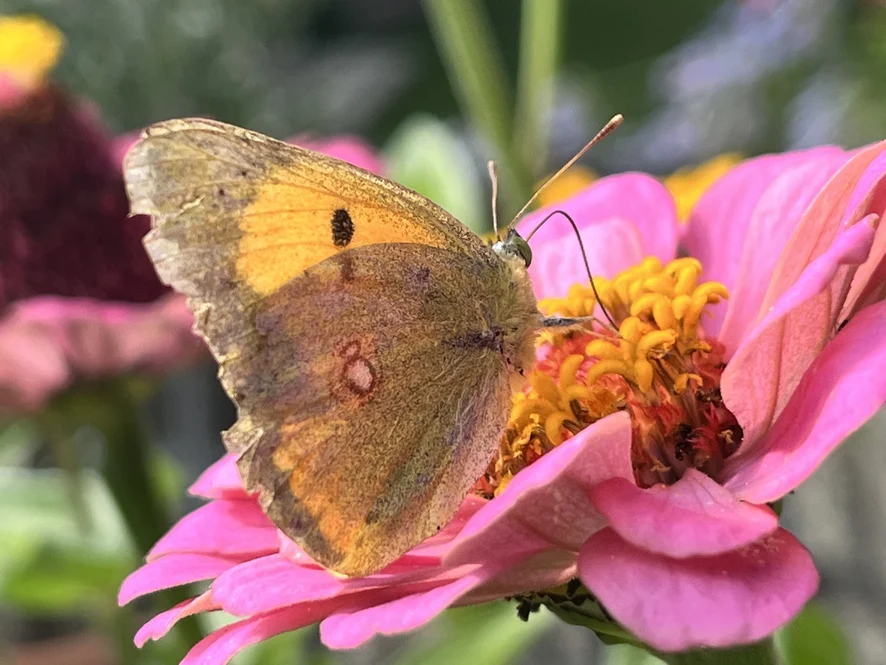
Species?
Colias croceus
